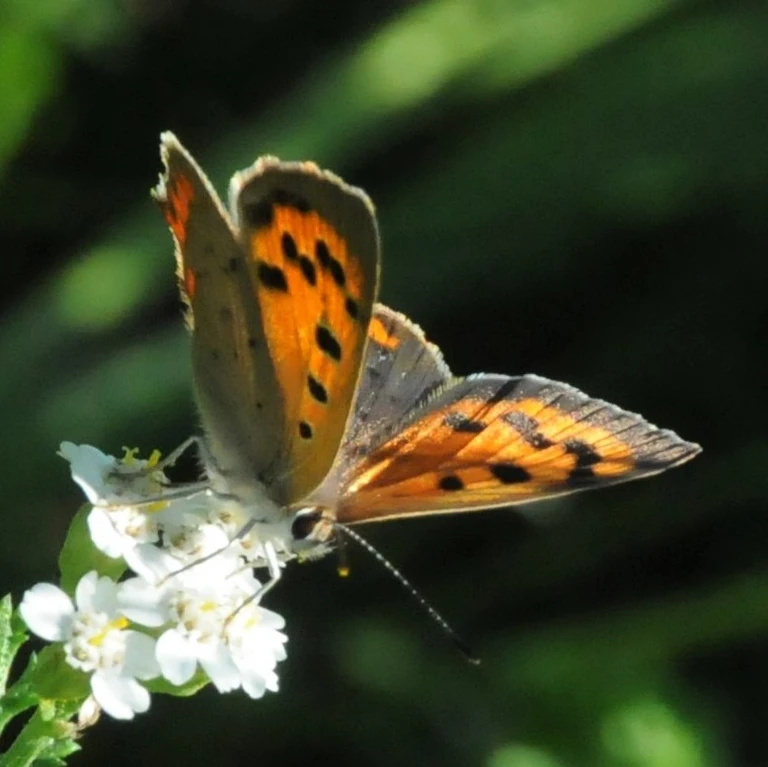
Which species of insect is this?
Lycaena phlaeas
